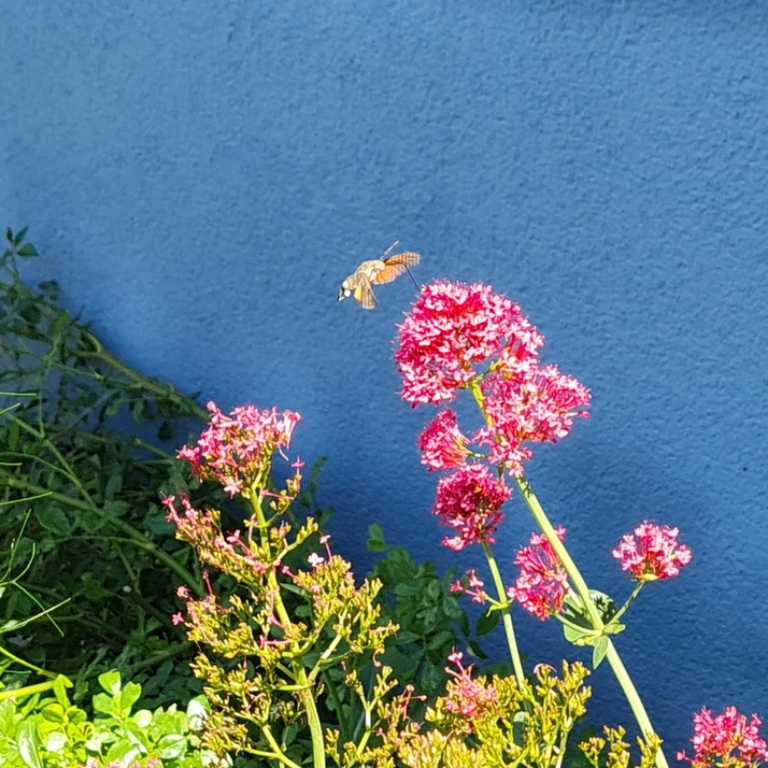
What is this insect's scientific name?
Macroglossum stellatarum
